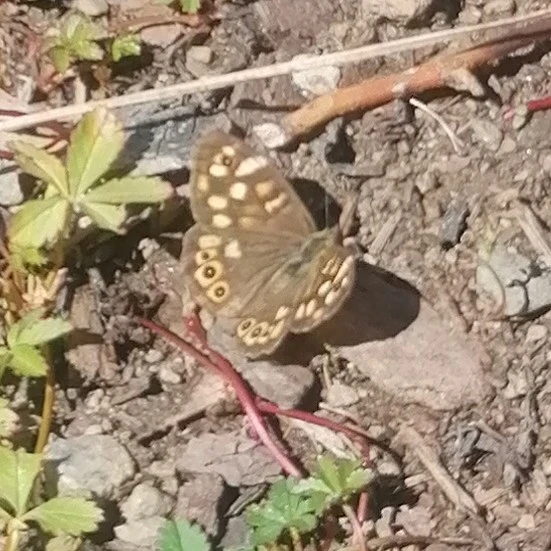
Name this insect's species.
Pararge aegeria
